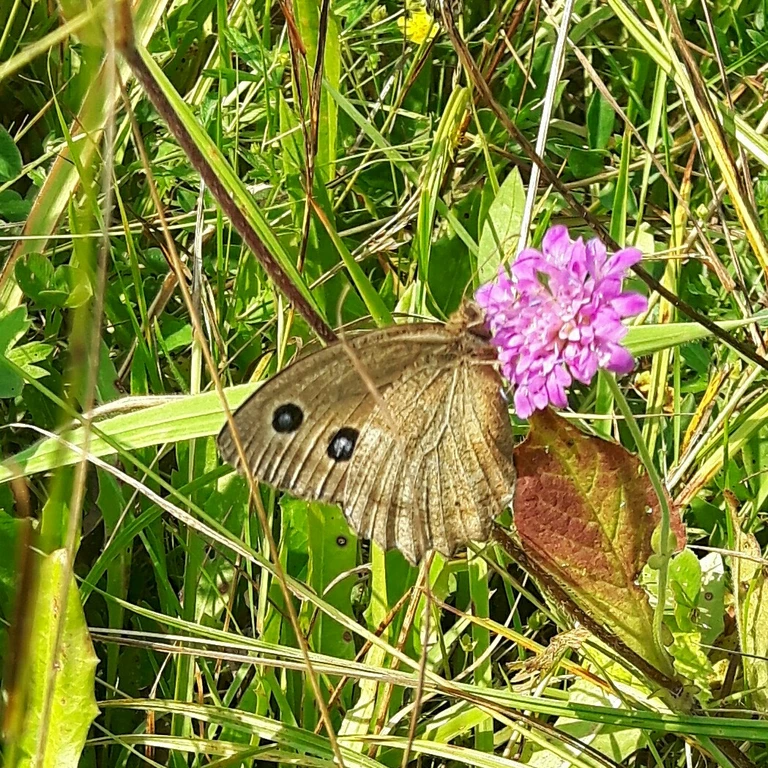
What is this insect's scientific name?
Minois dryas
